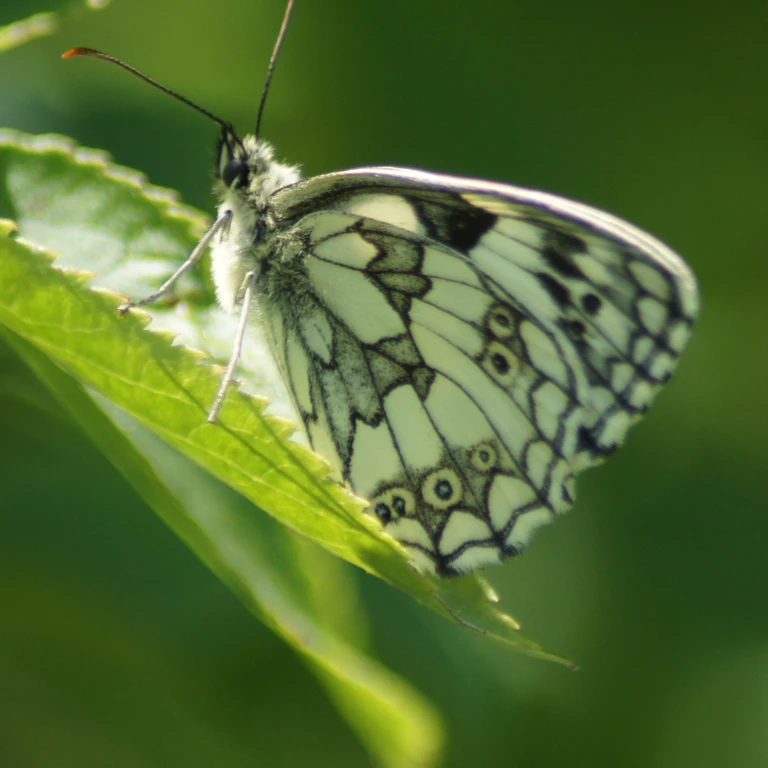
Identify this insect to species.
Melanargia galathea
